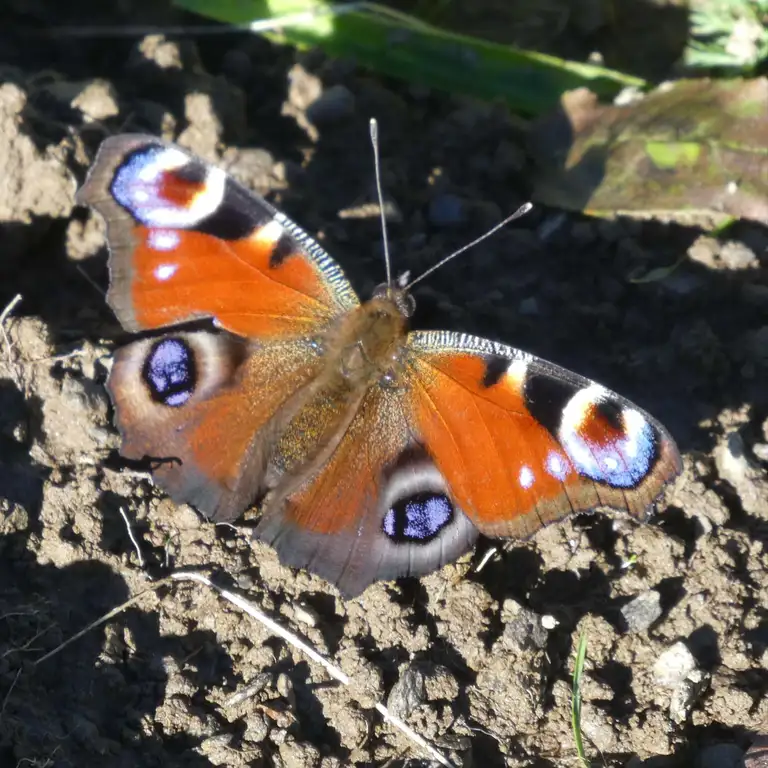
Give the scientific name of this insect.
Aglais io
